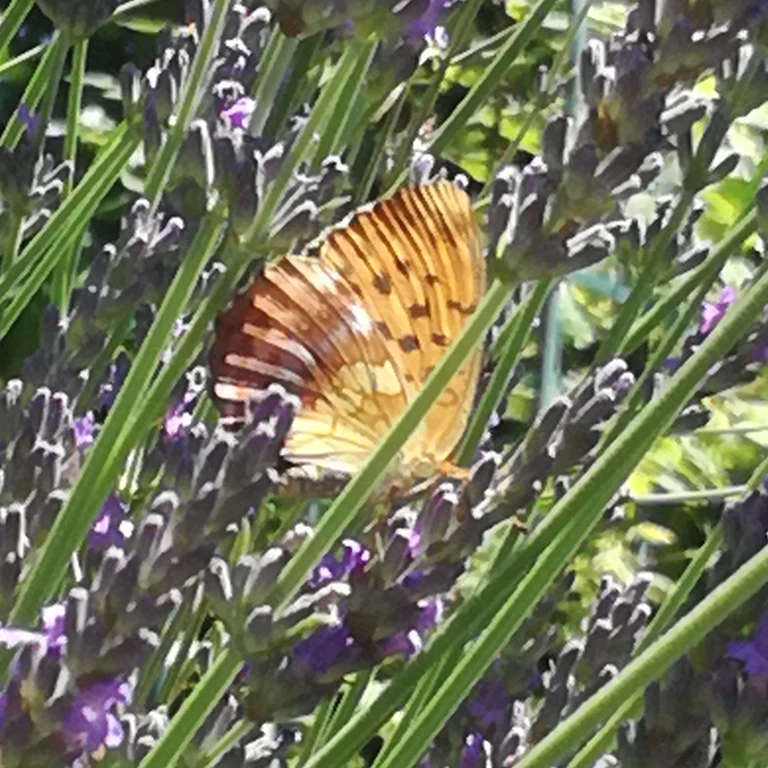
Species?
Brenthis daphne
